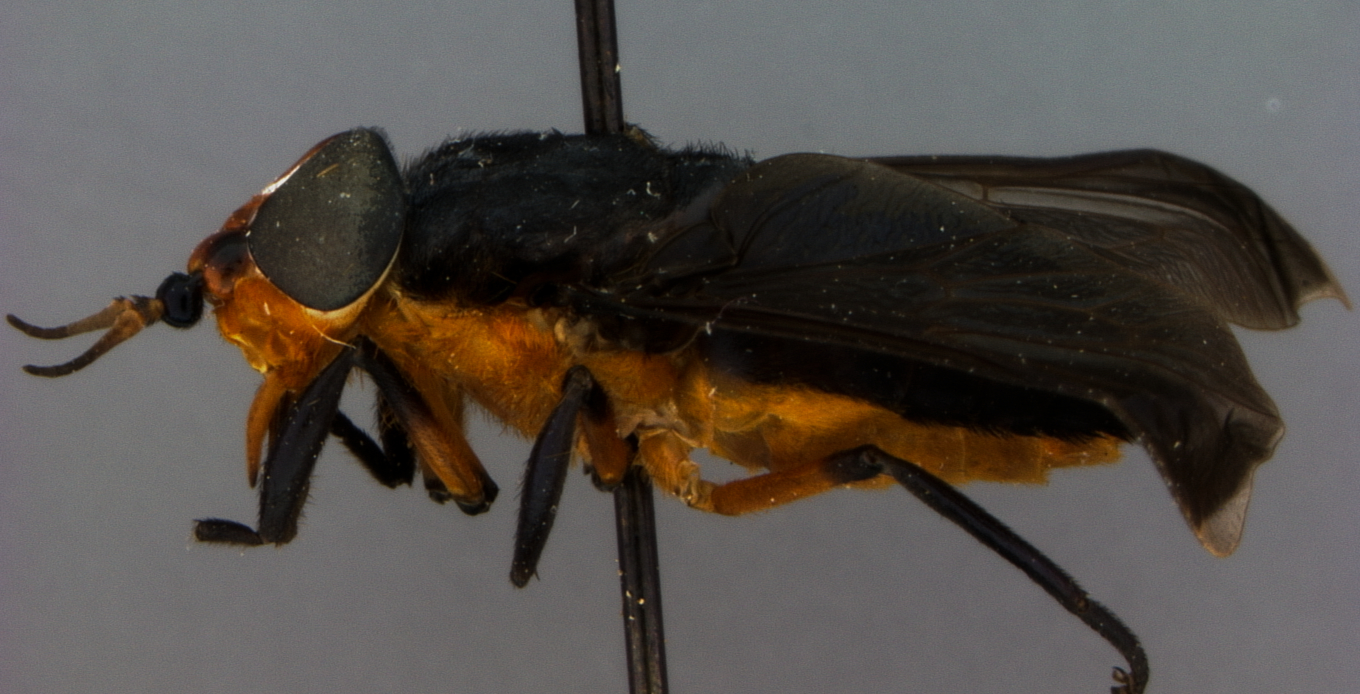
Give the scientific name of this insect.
Bolbodimyia philipi
